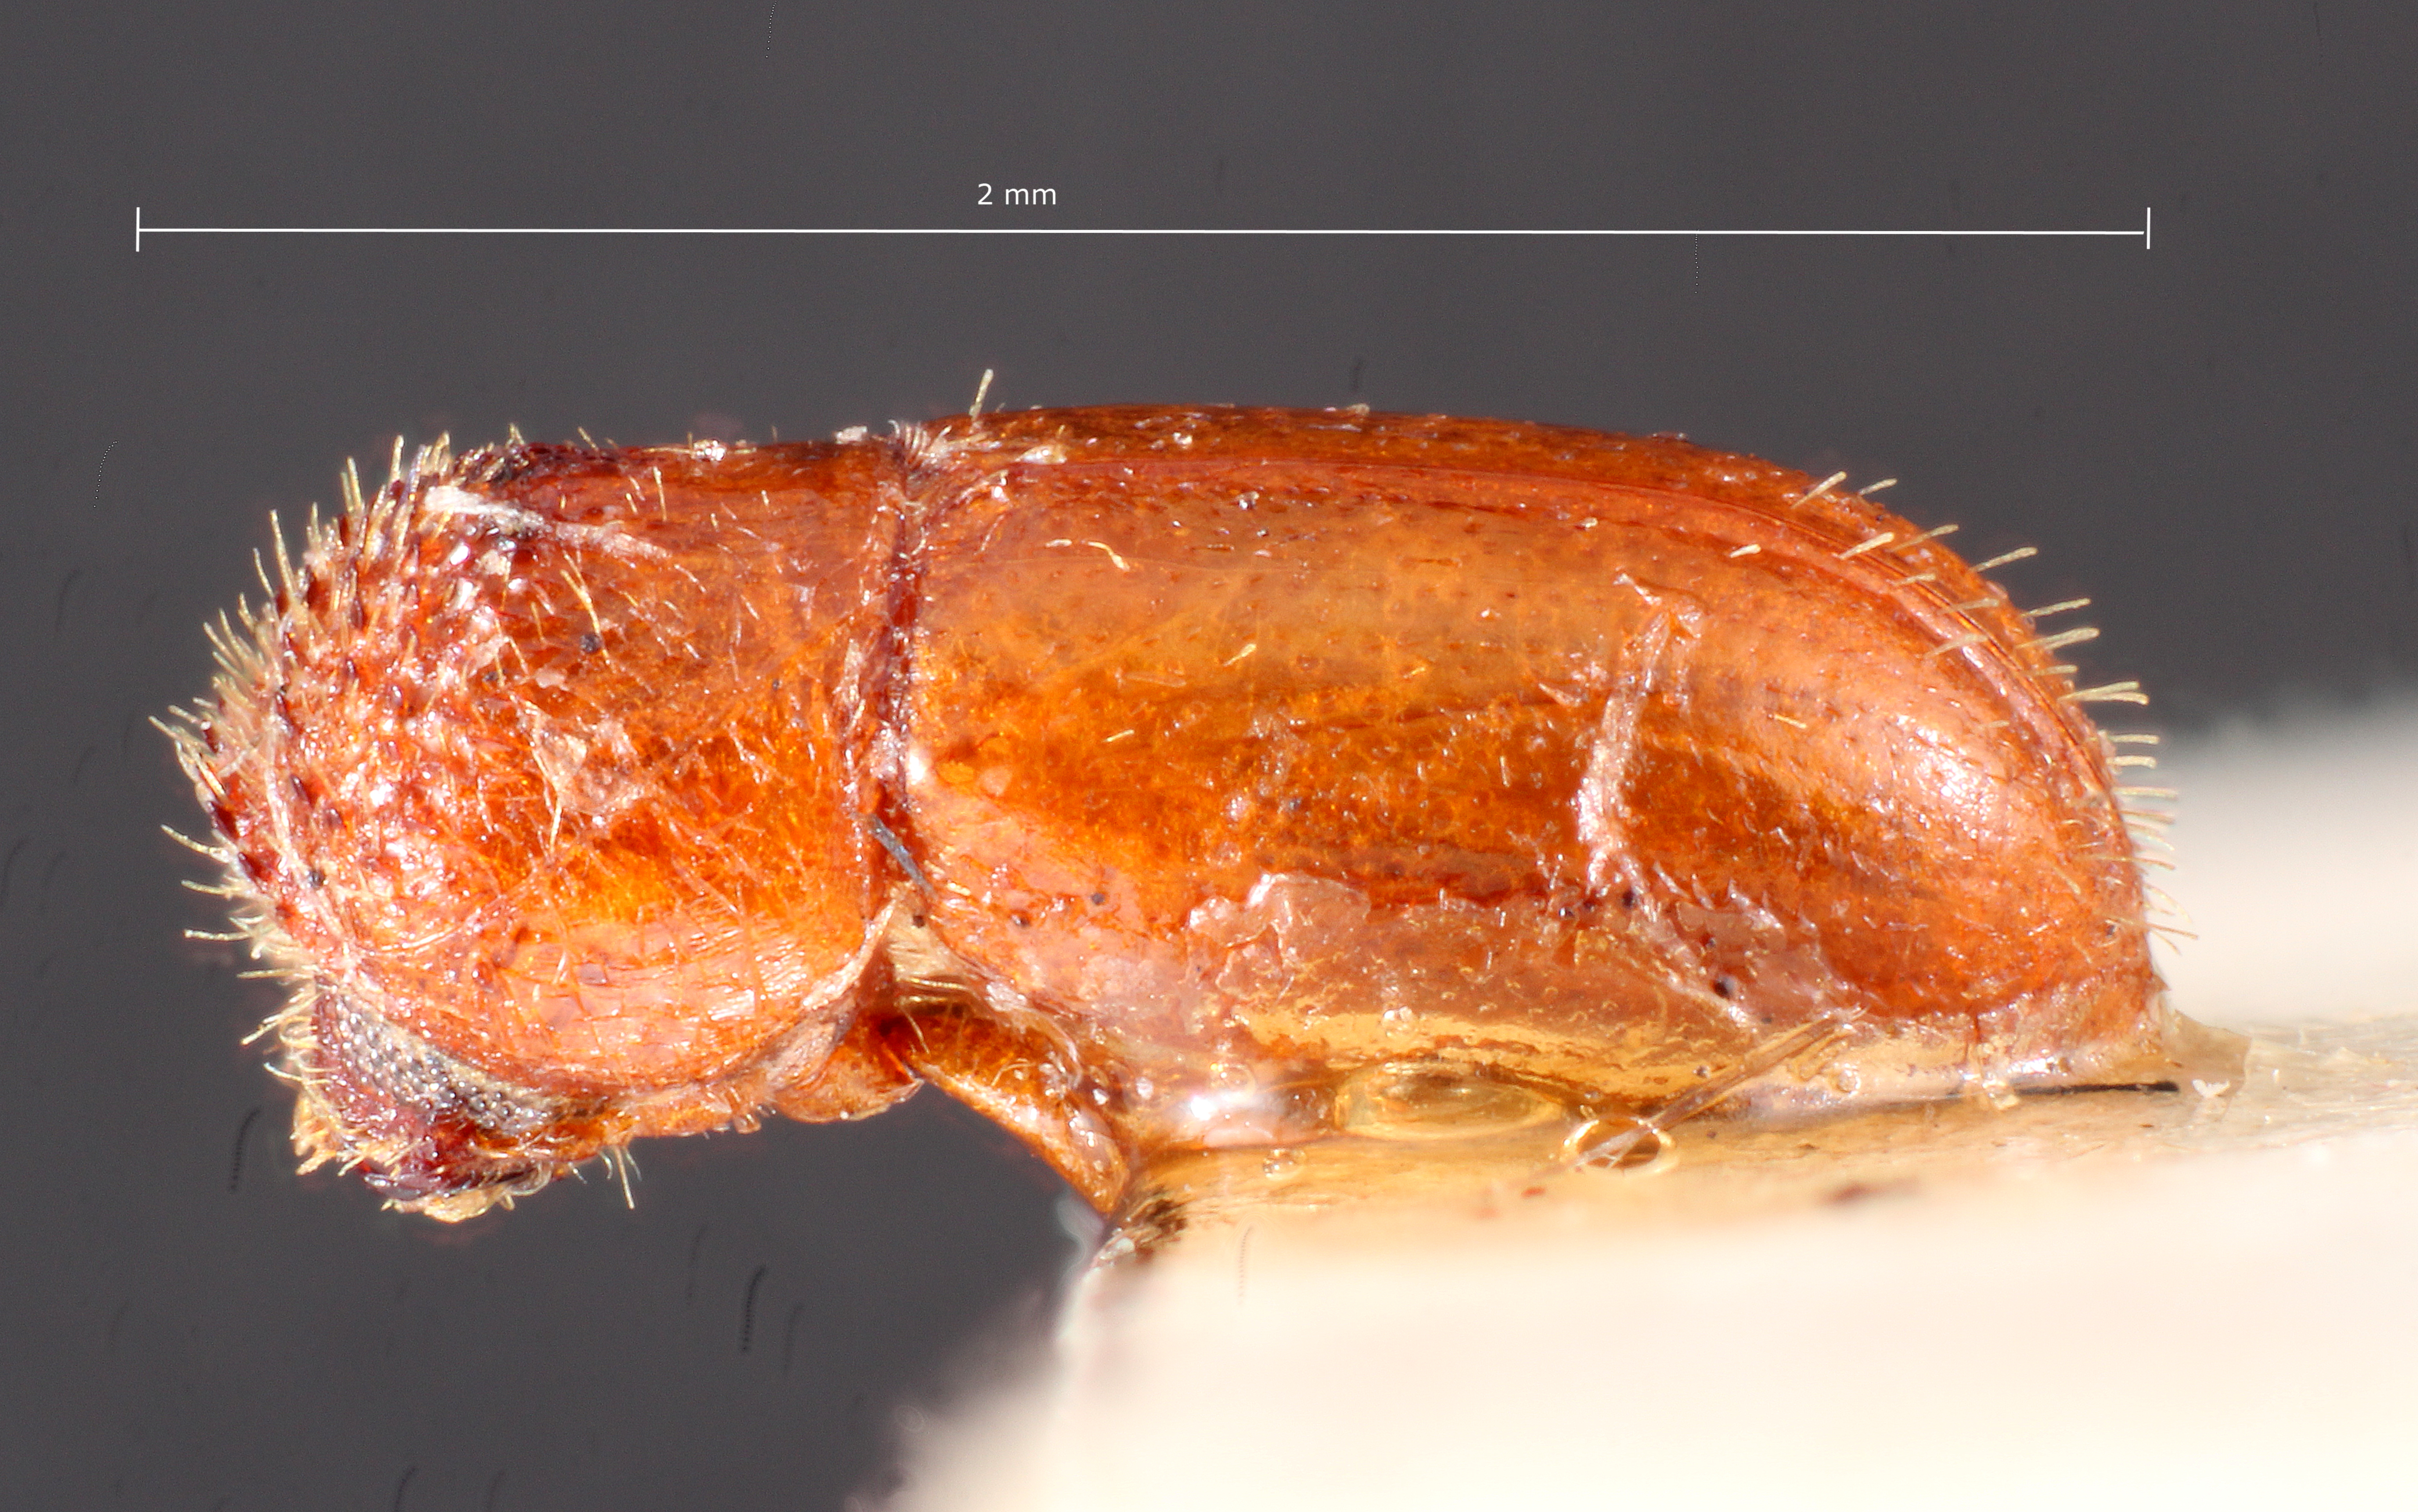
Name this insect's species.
Cryptocarenus pilosus
